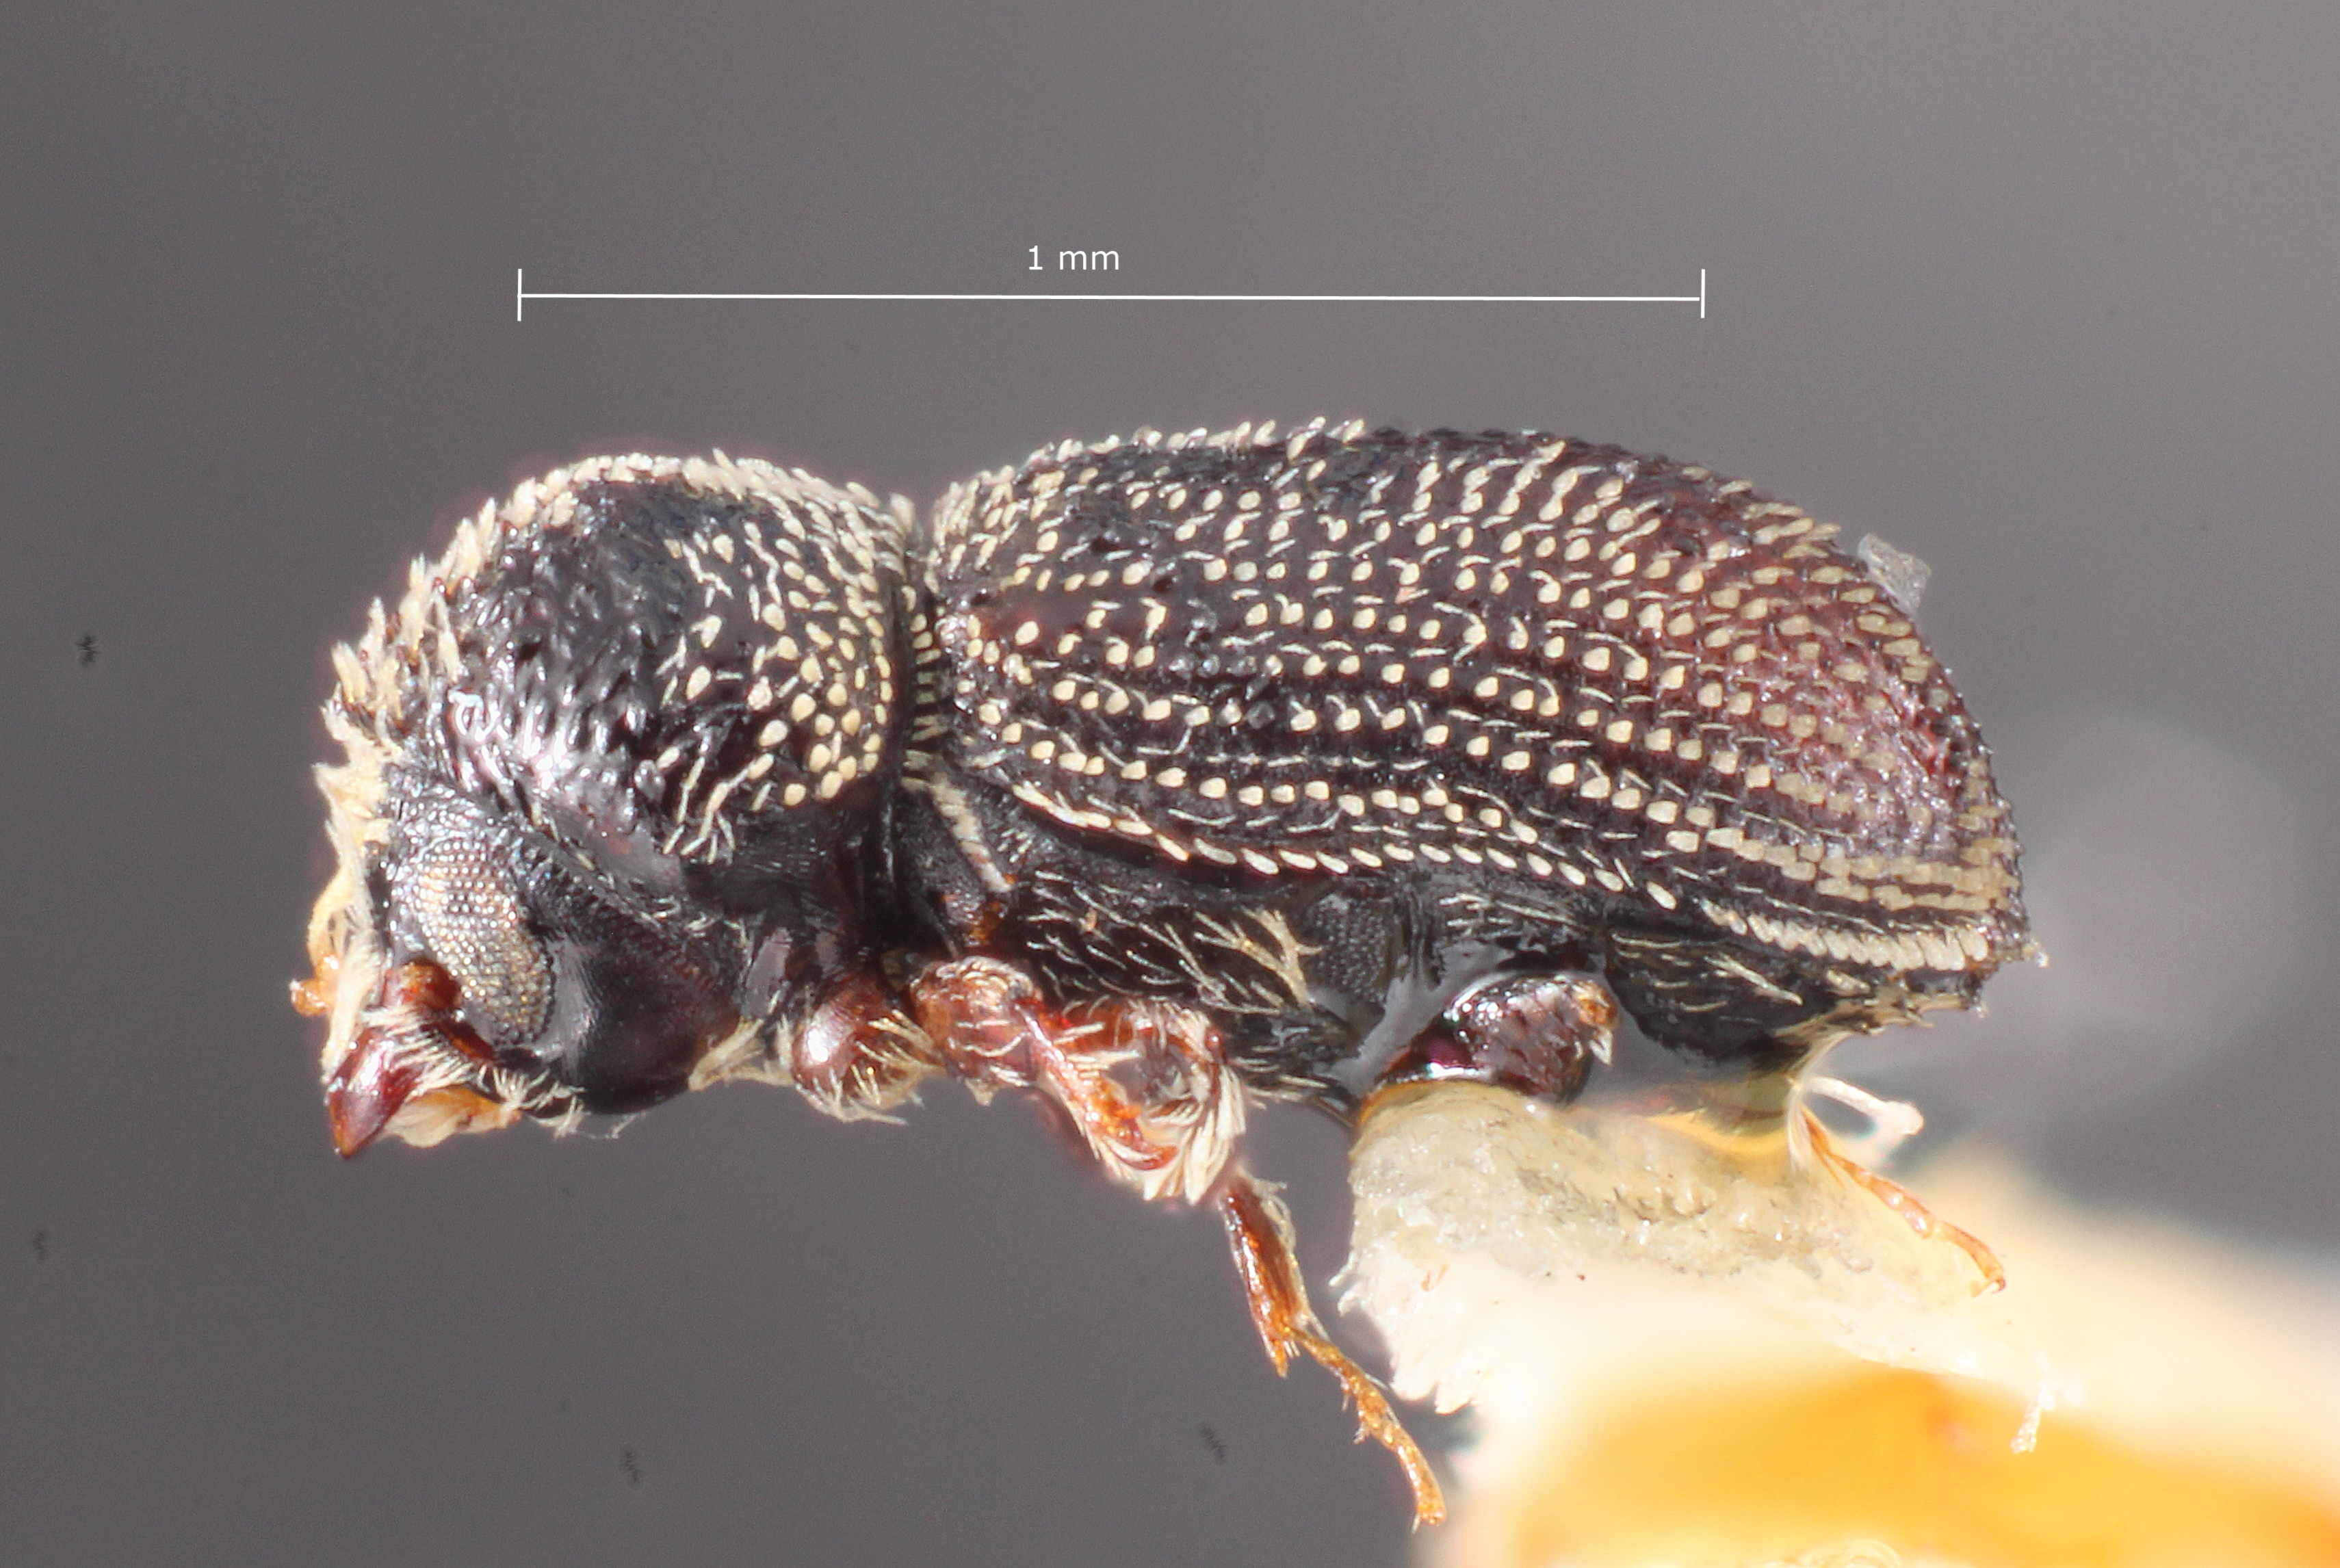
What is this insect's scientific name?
Pseudothysanoes sedulus
